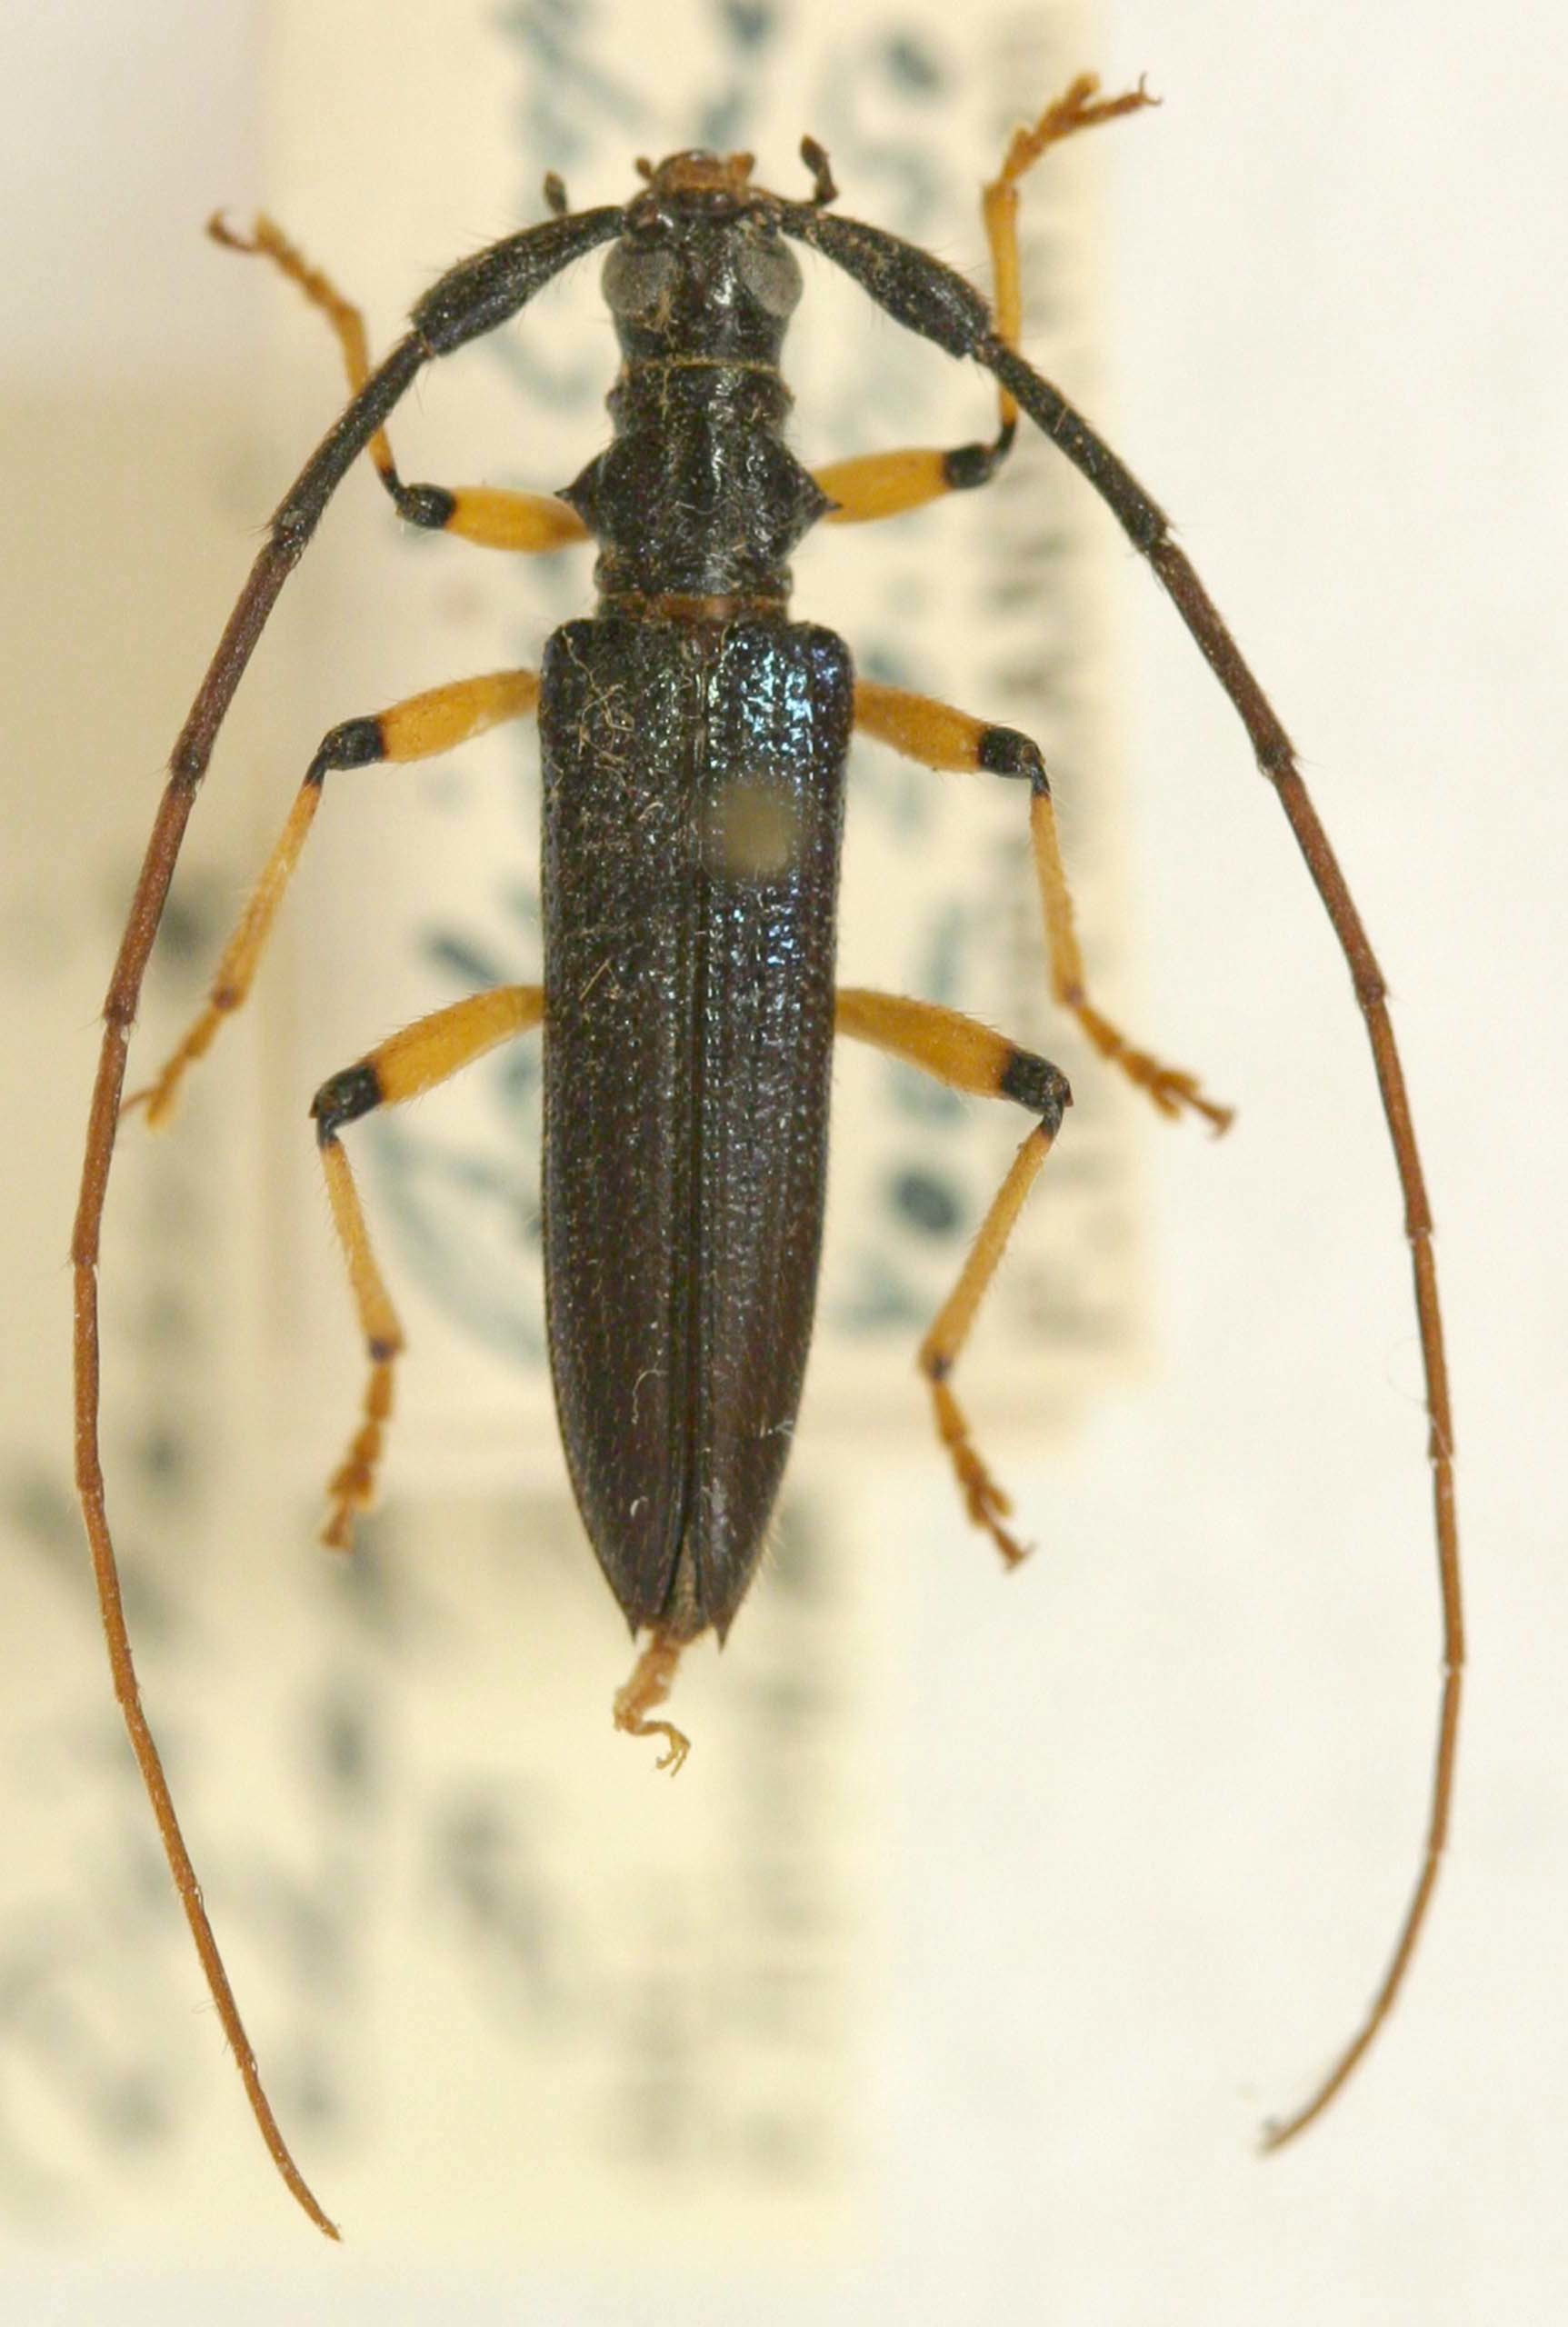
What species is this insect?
Distenia chaparensis
